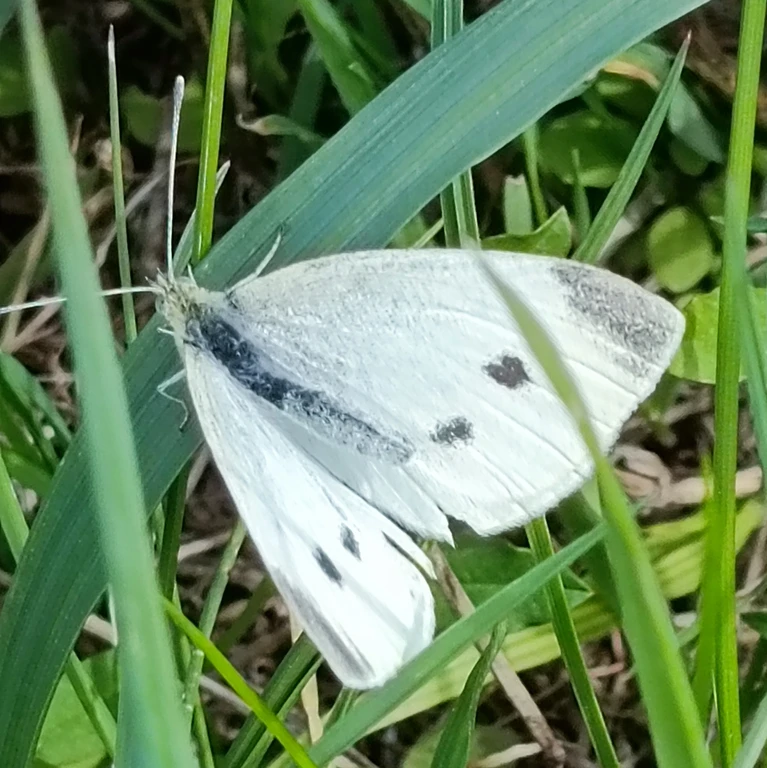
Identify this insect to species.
Pieris rapae
